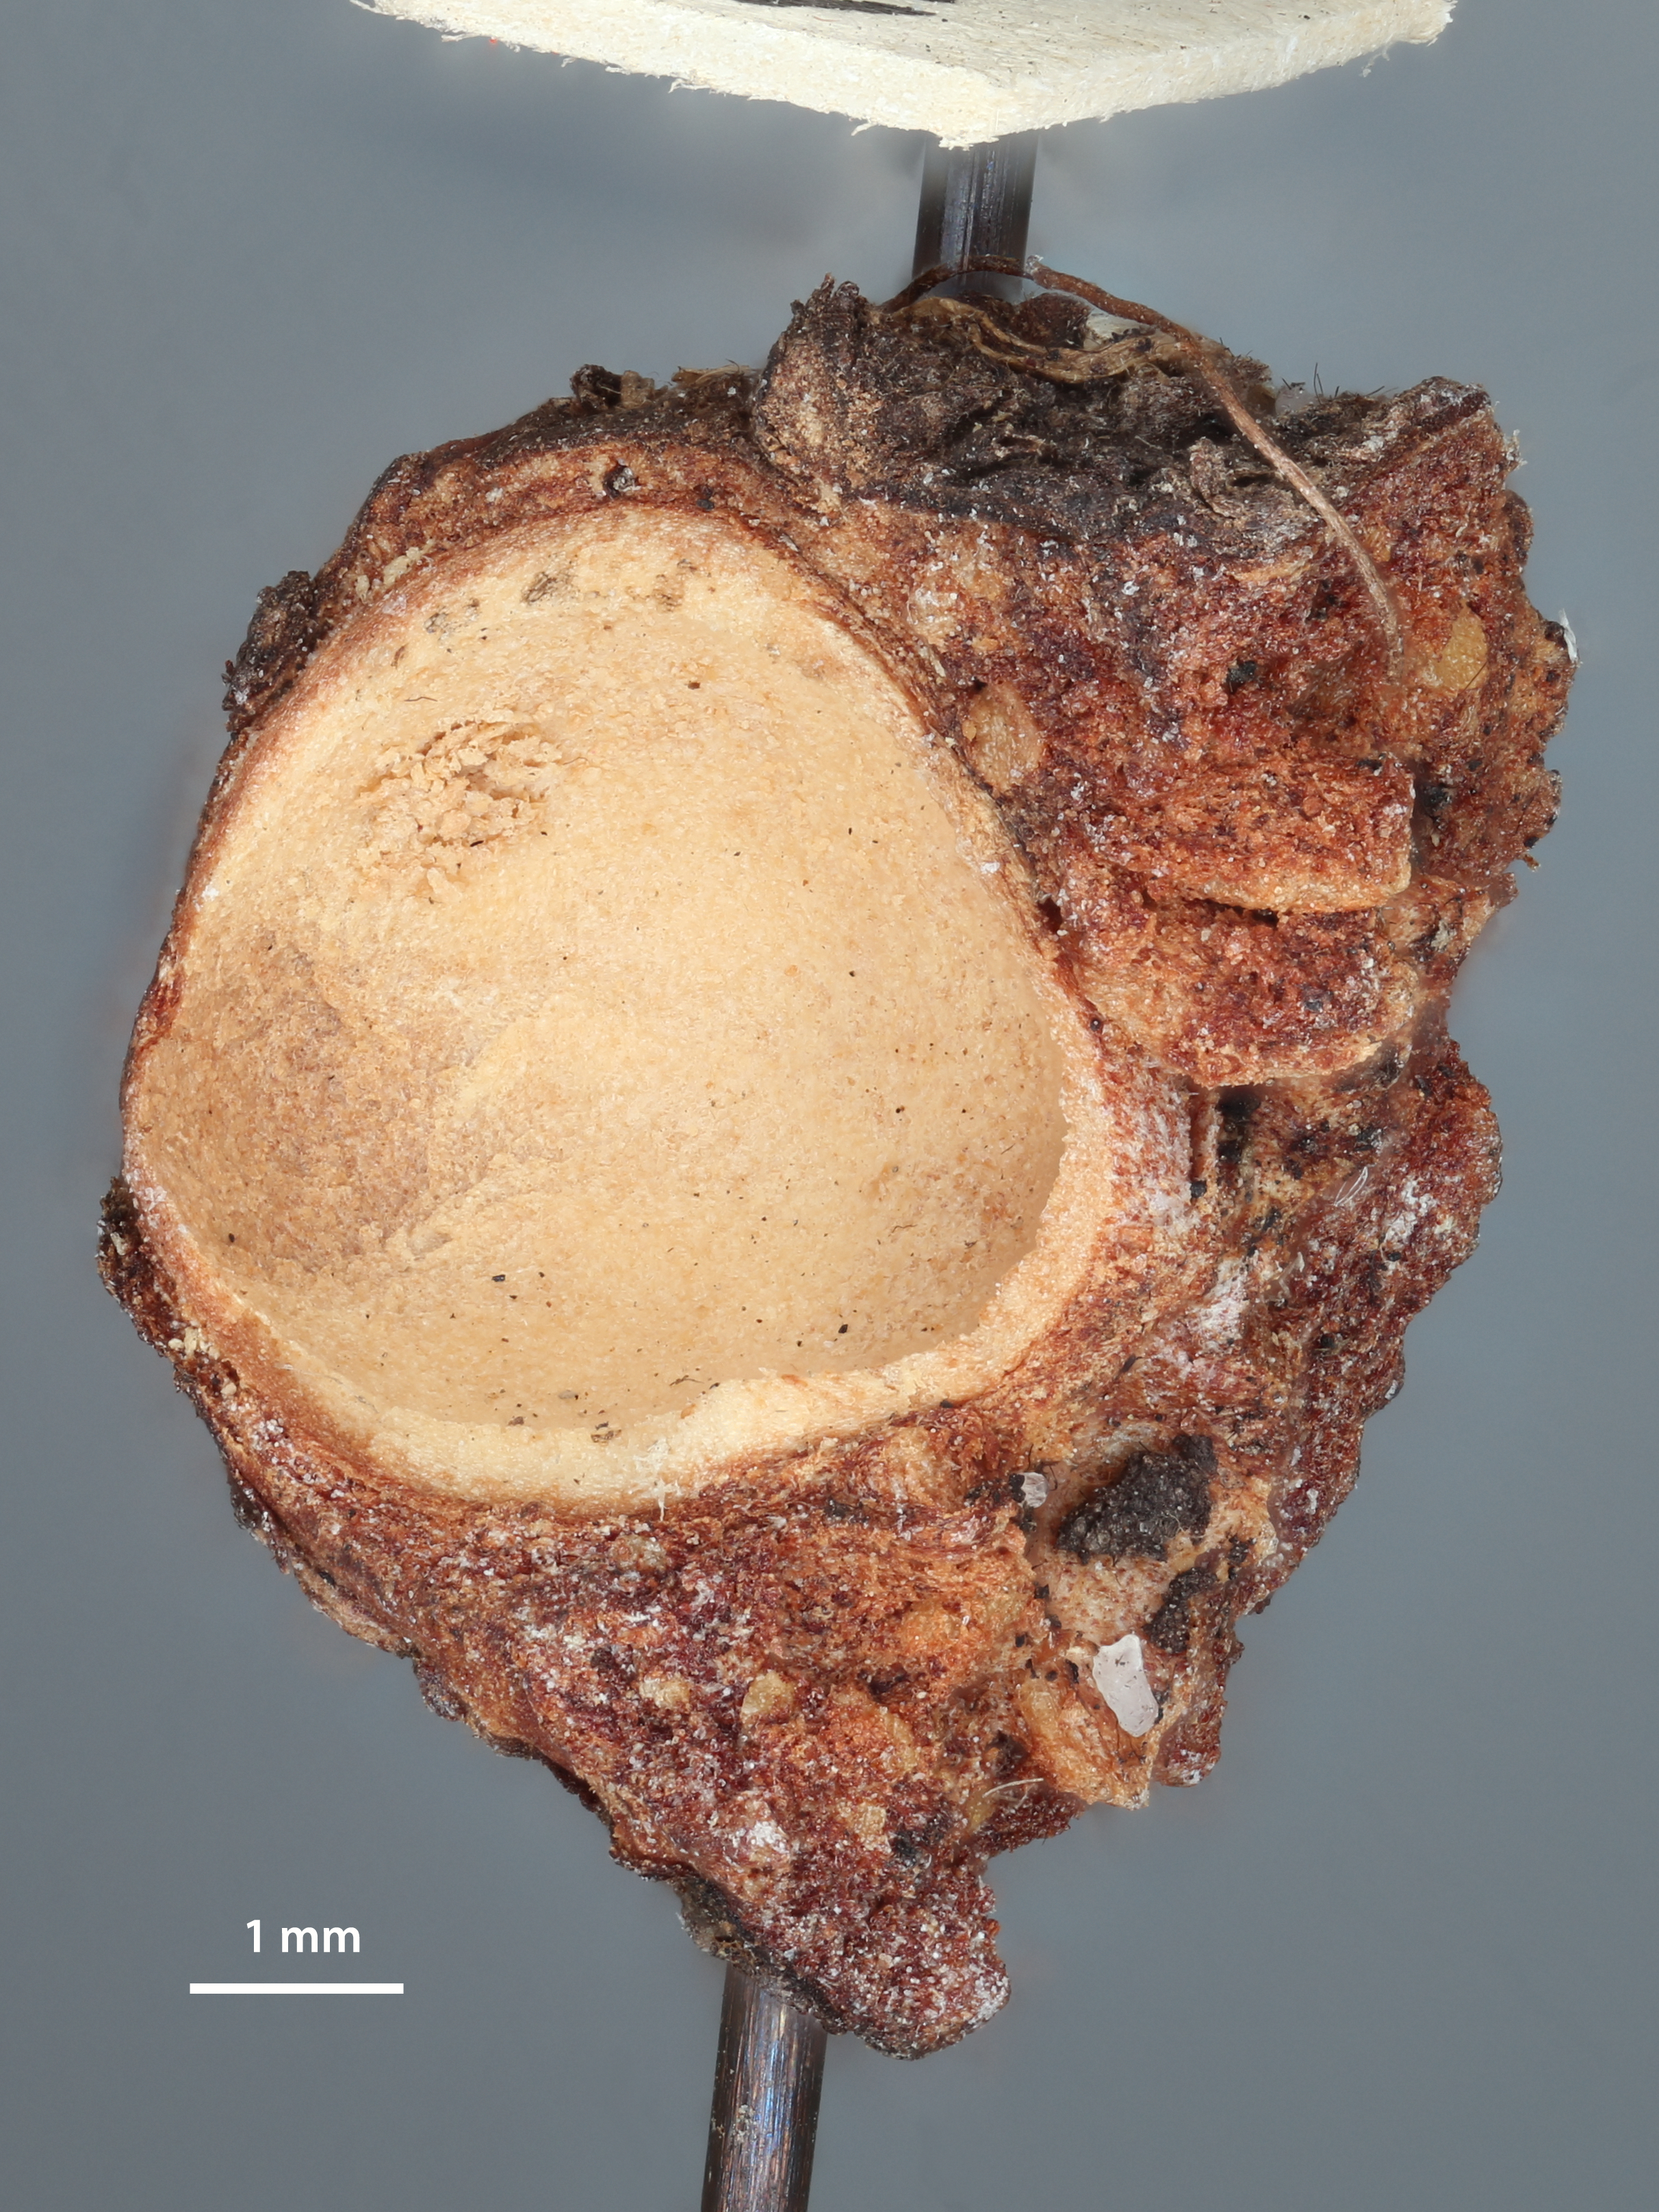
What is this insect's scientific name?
Callirhytis rubida
